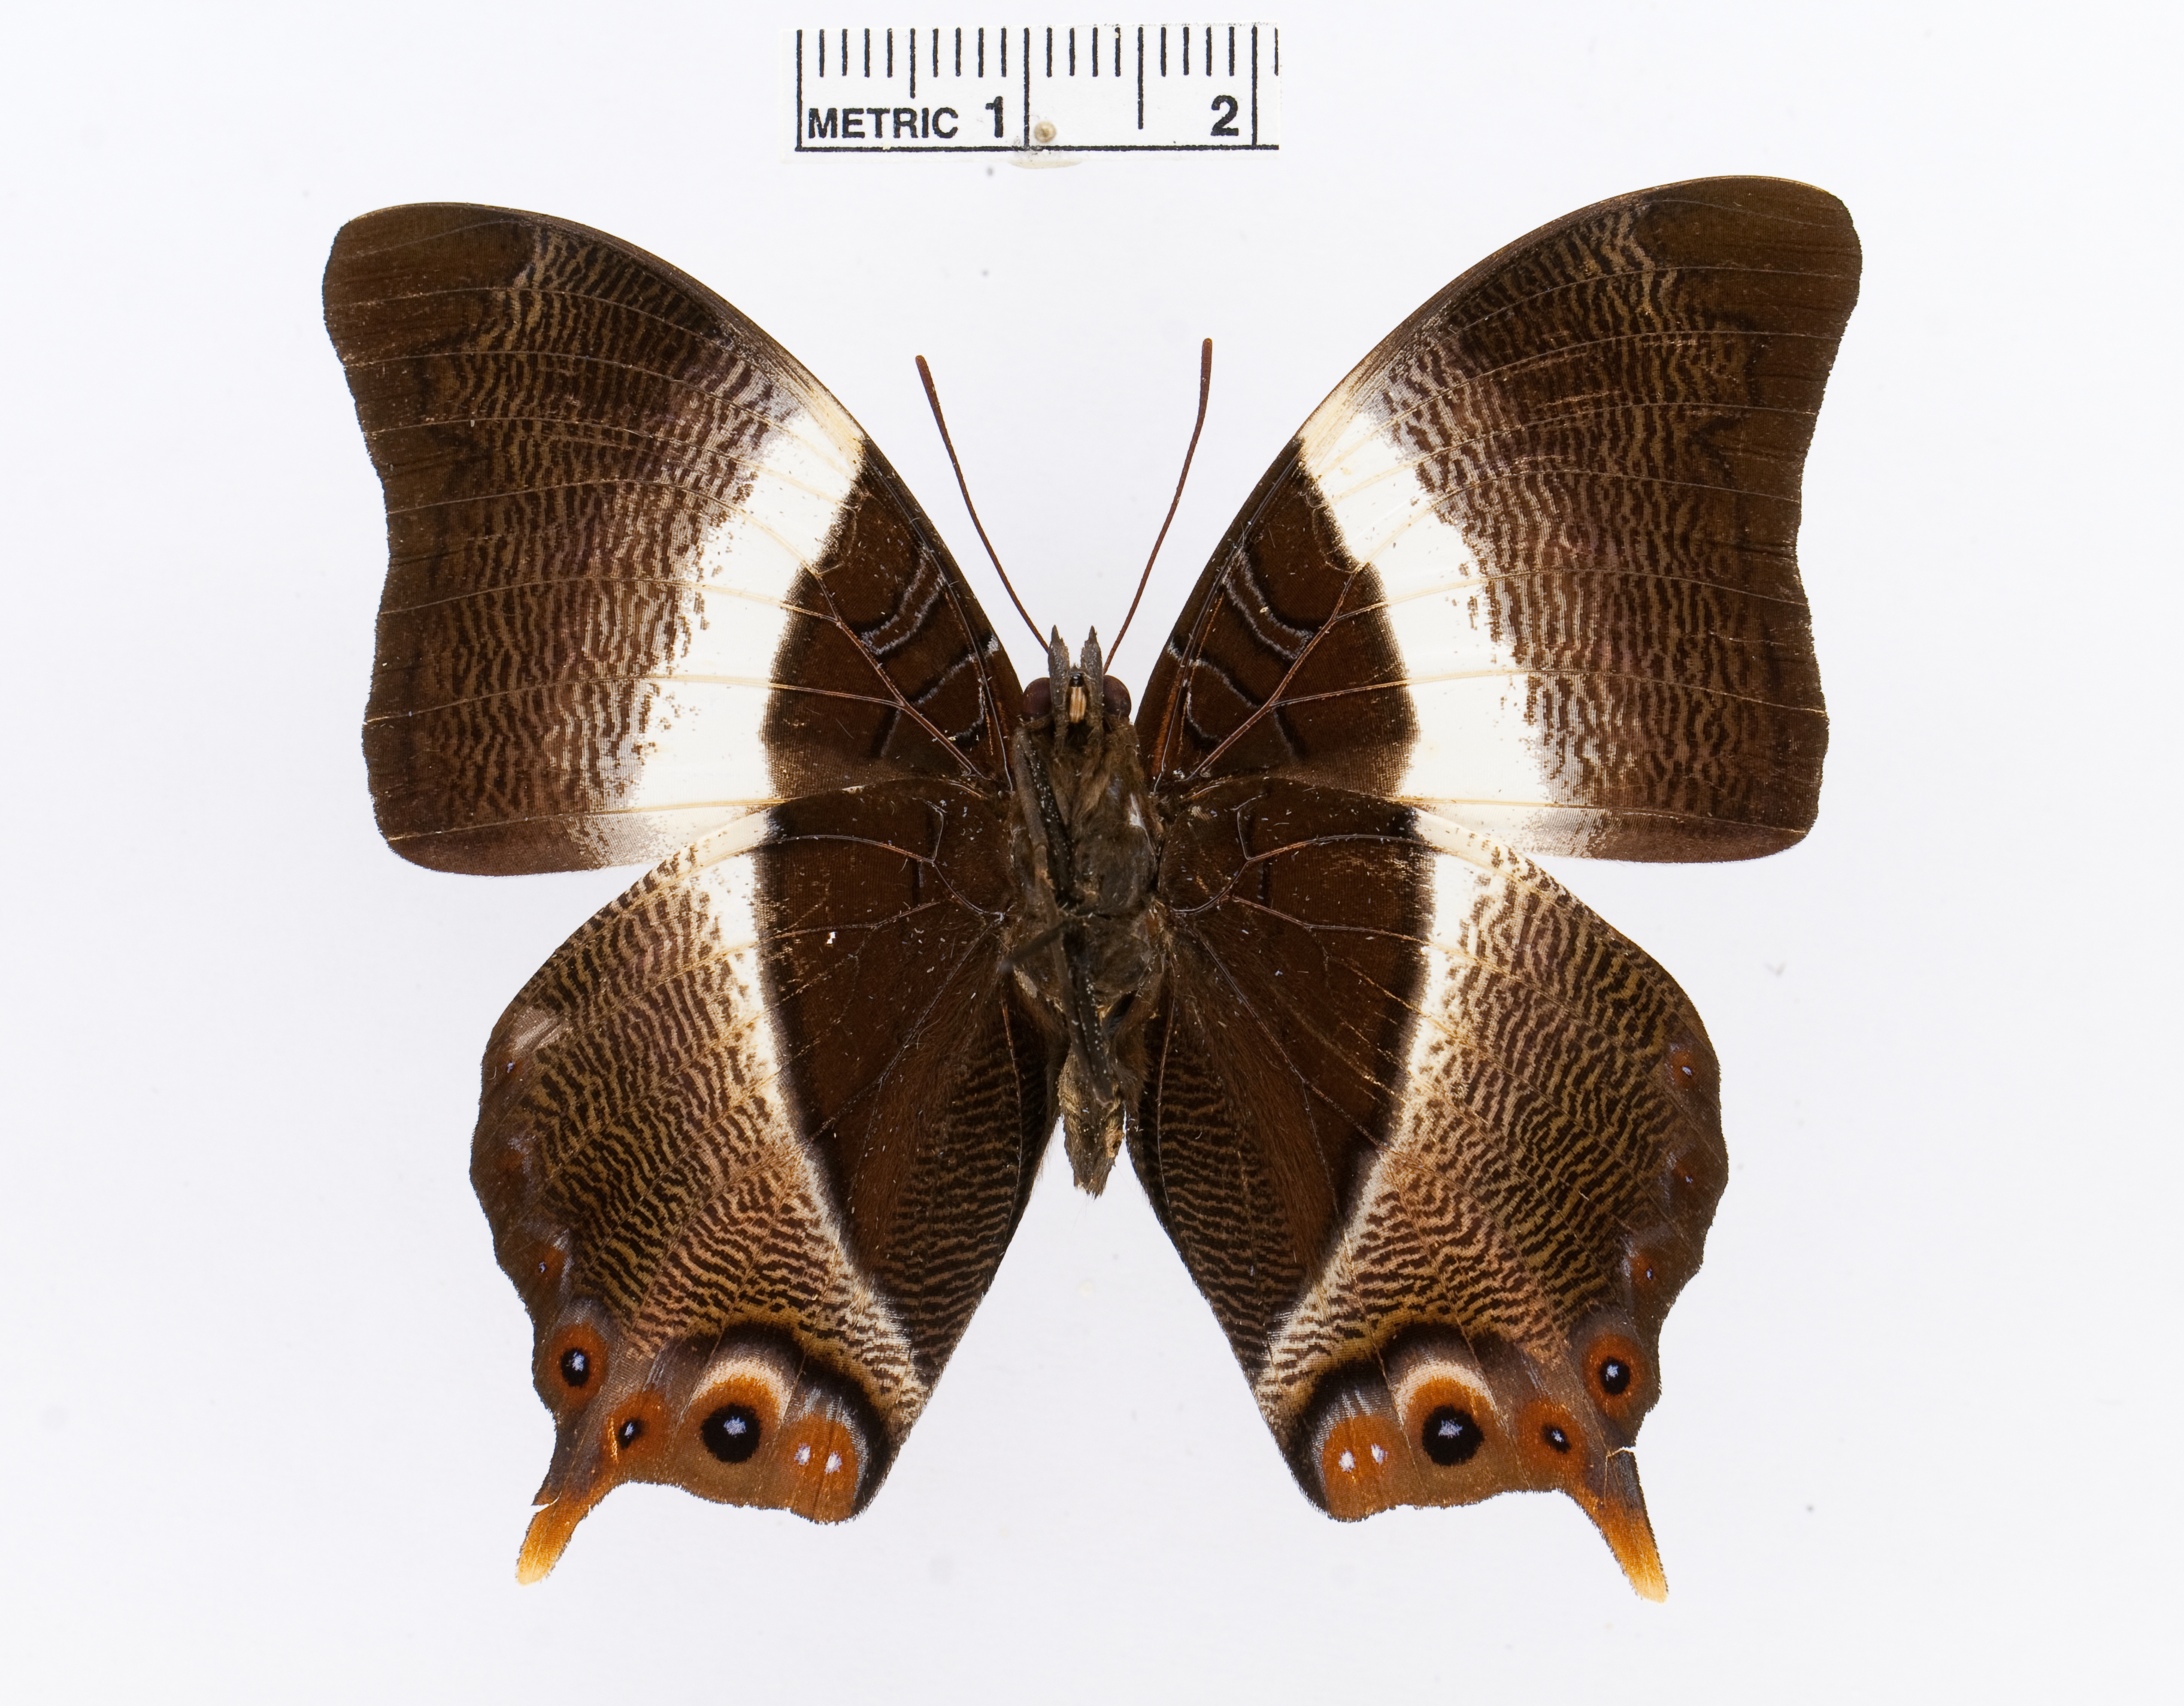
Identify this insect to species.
Palla violenitens
